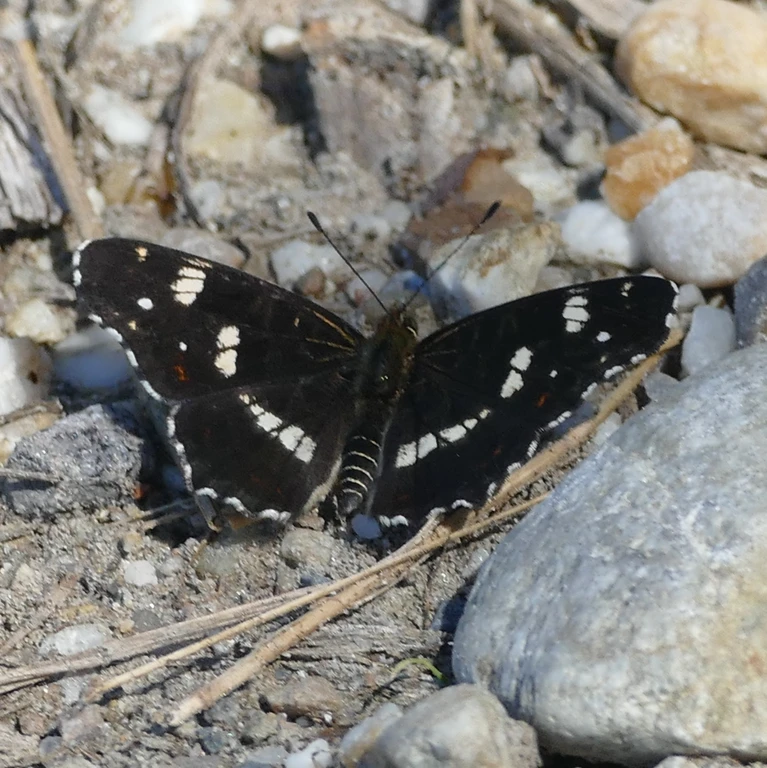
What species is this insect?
Araschnia levana
